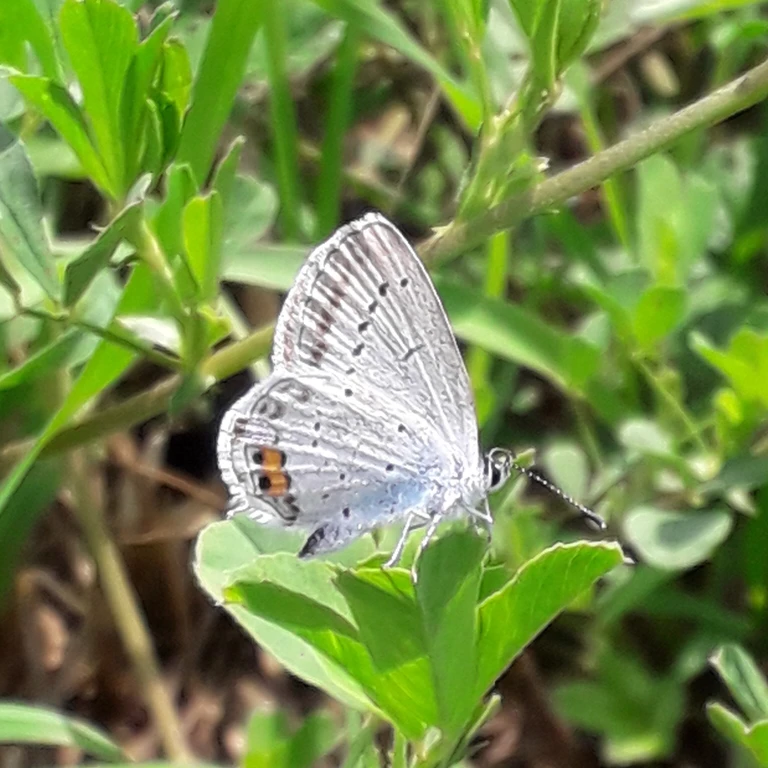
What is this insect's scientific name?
Cupido argiades (also Elkalyce argiades)
